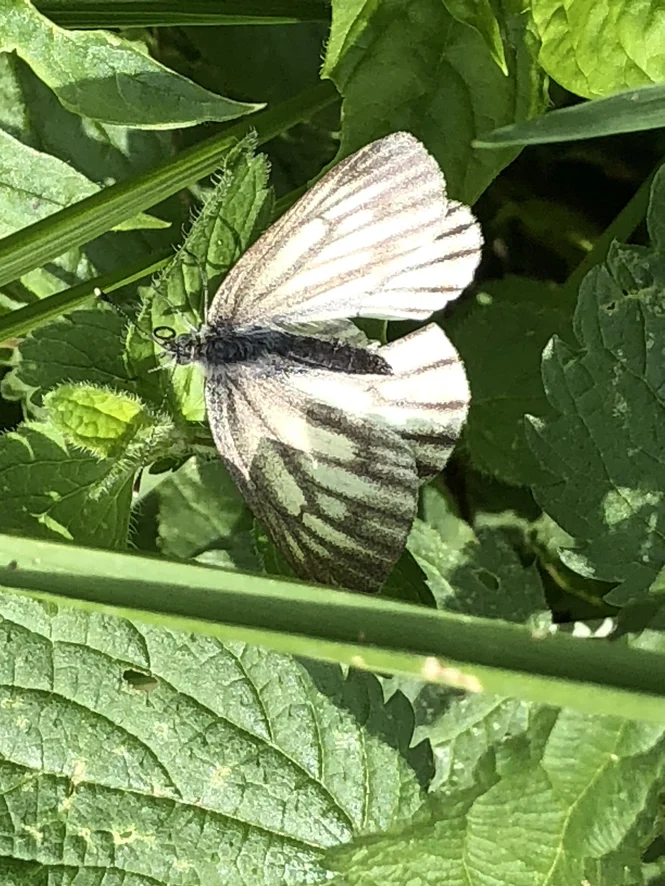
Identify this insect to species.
Pieris bryoniae
